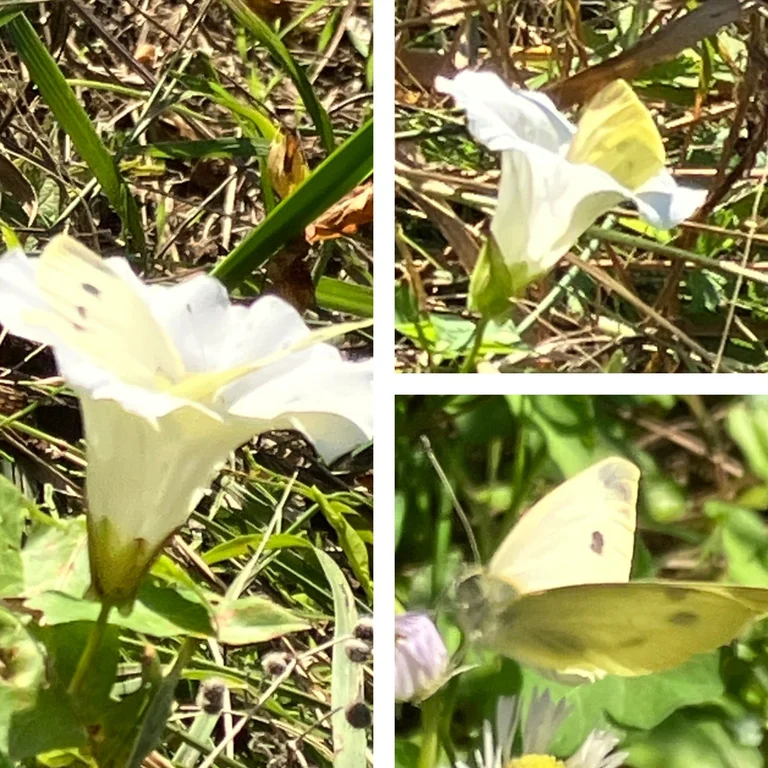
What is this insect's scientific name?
Pieris rapae
